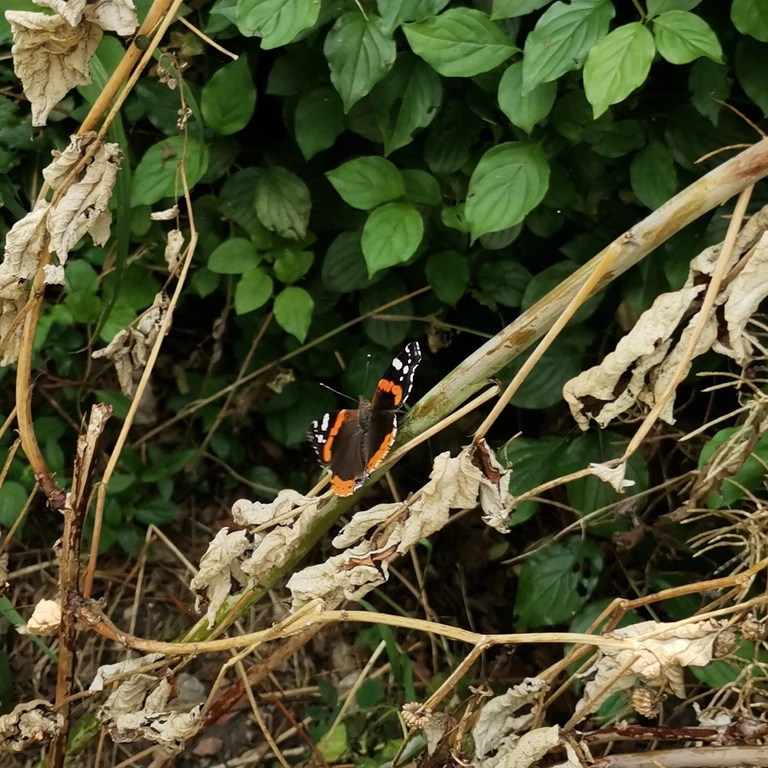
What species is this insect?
Vanessa atalanta
